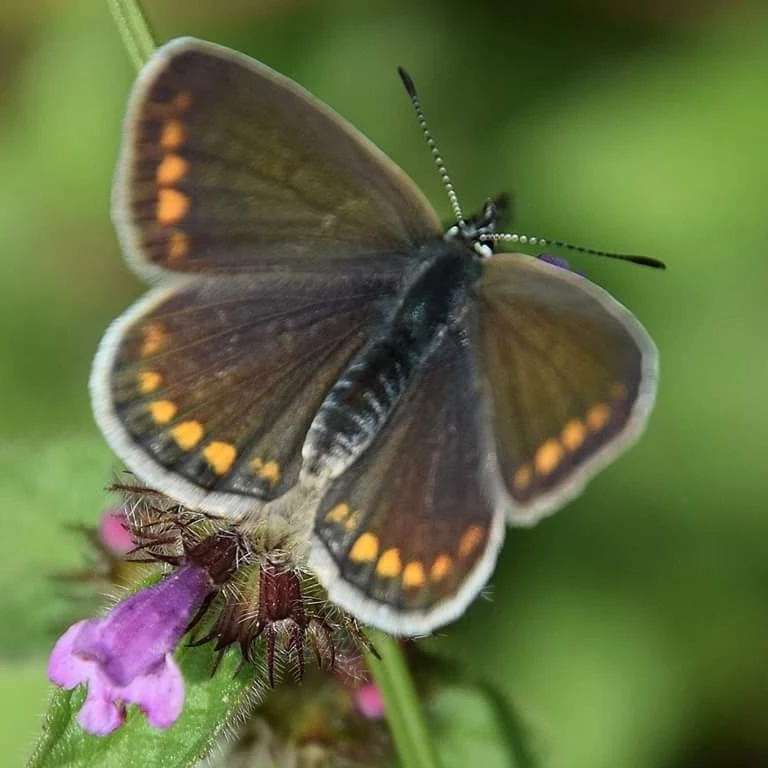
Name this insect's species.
Polyommatus icarus
